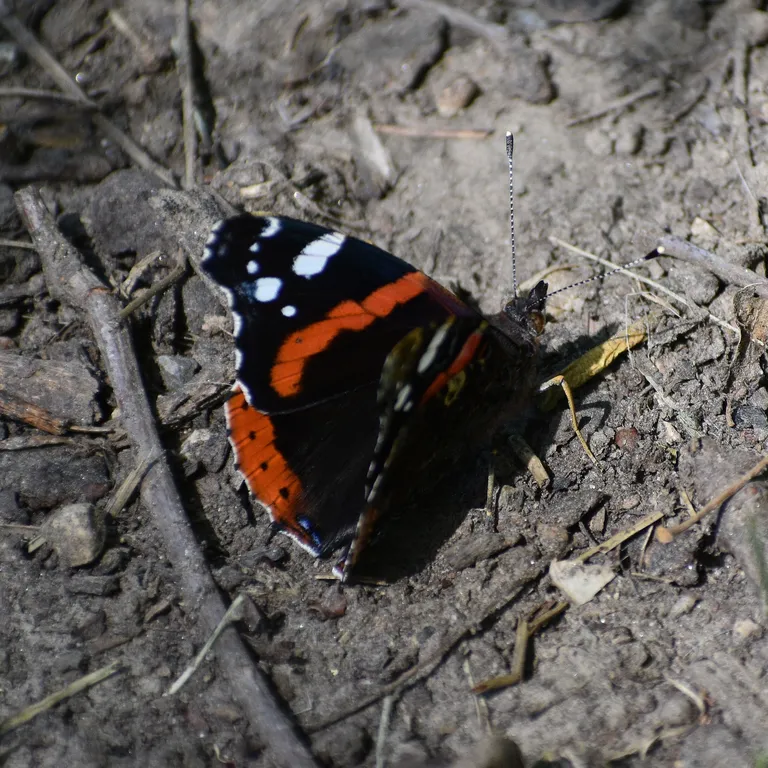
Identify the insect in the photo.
Vanessa atalanta
